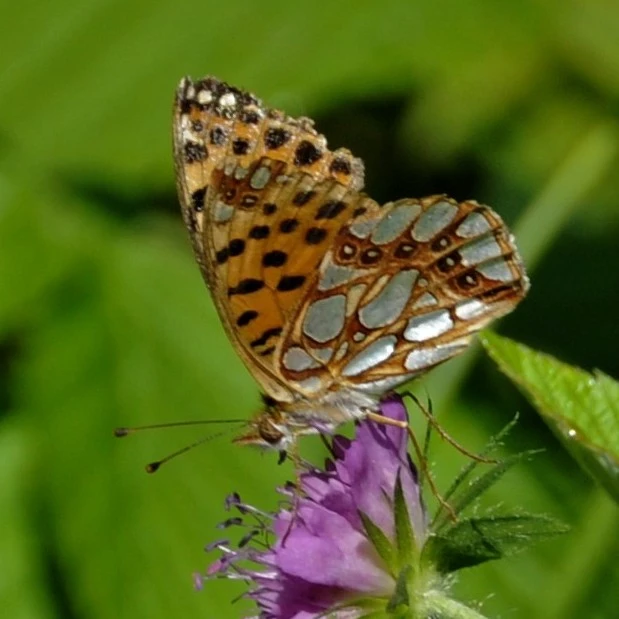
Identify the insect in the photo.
Issoria lathonia
